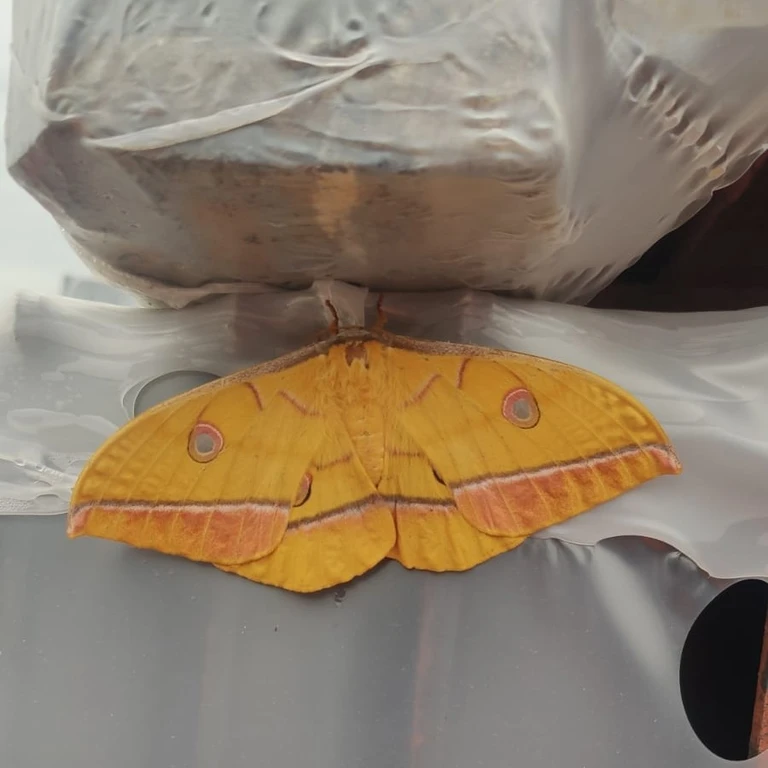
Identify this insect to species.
Antheraea yamamai
